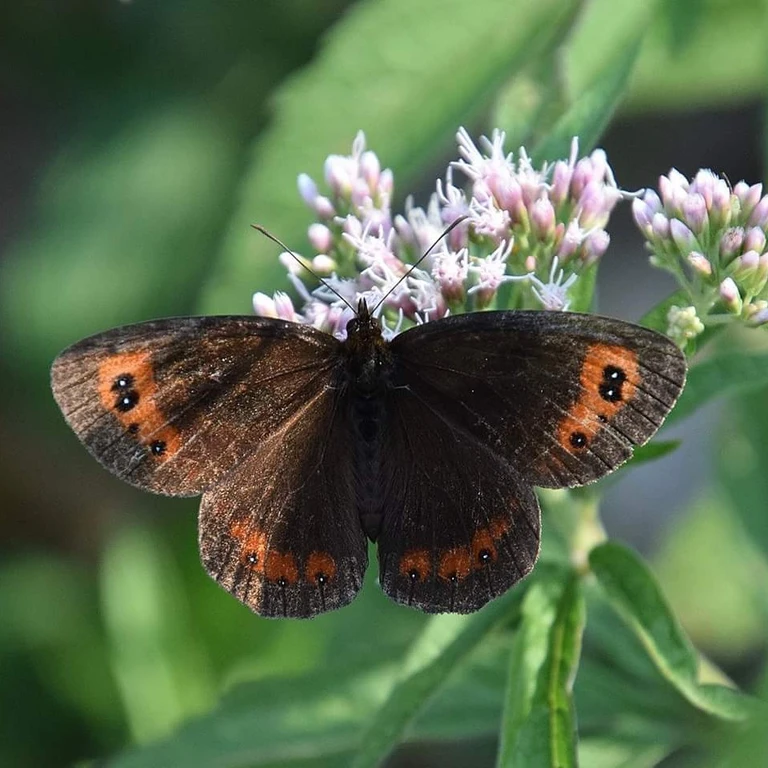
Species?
Erebia aethiops
